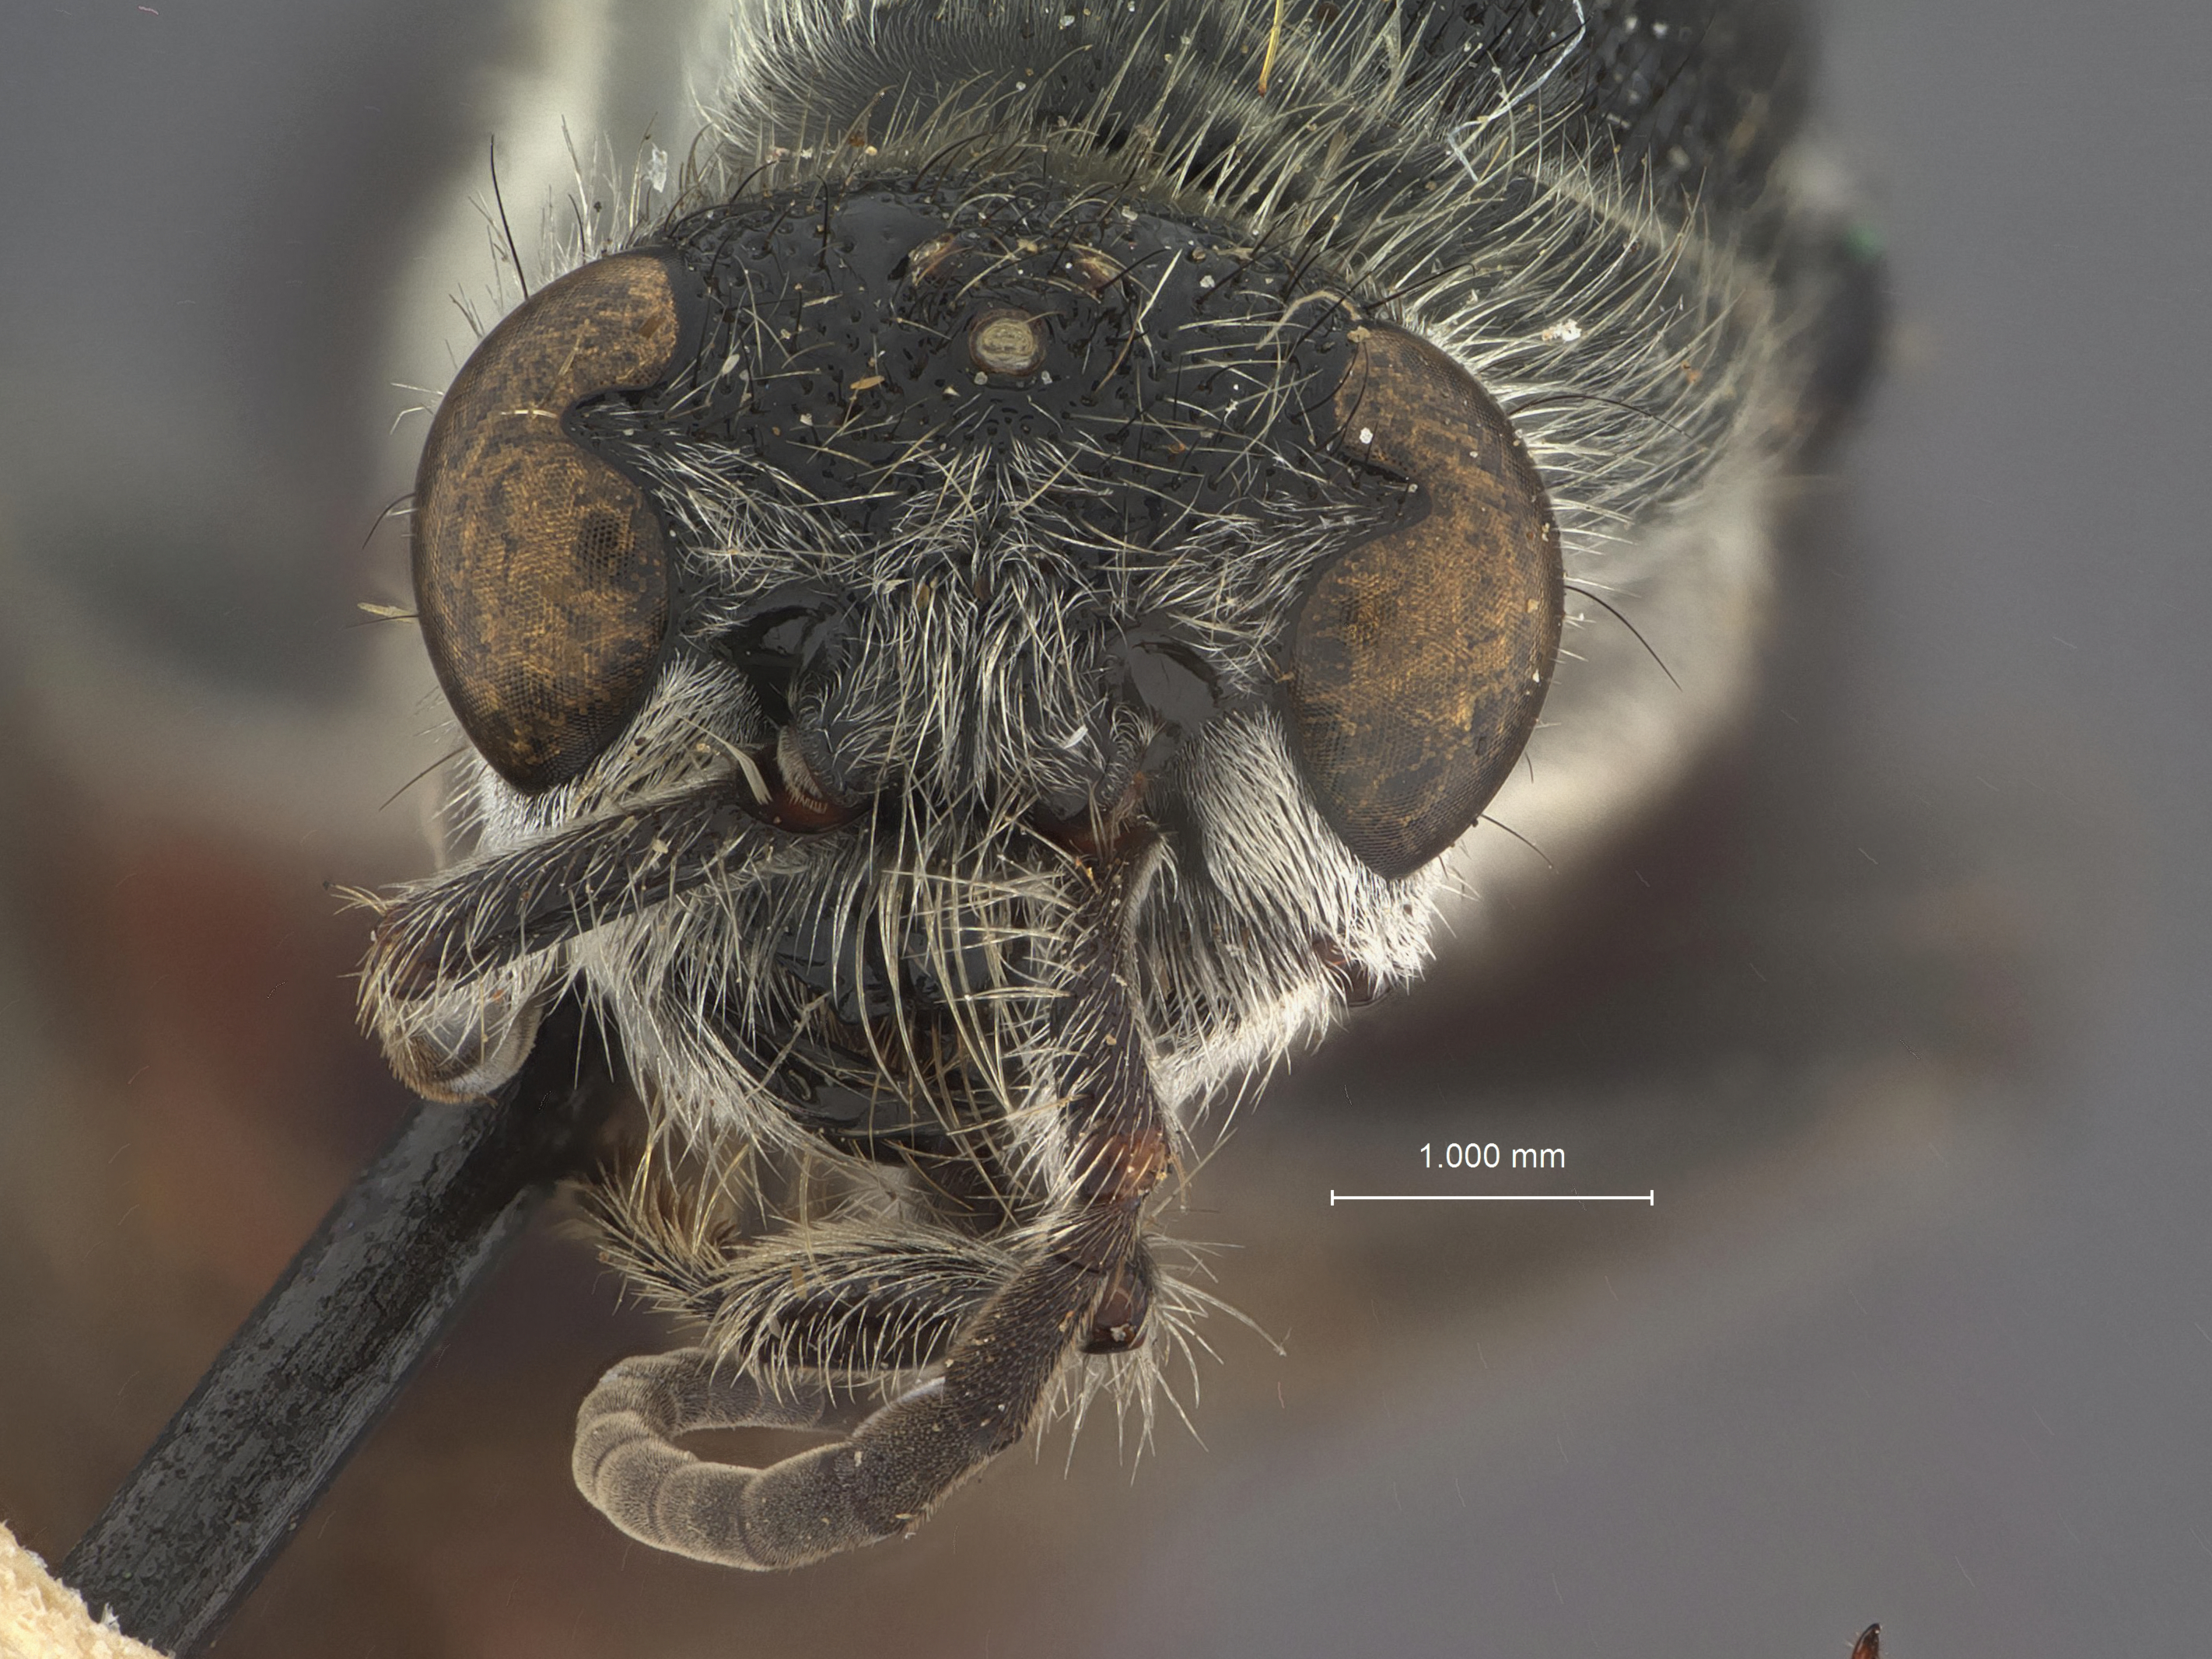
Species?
Timulla depressula
